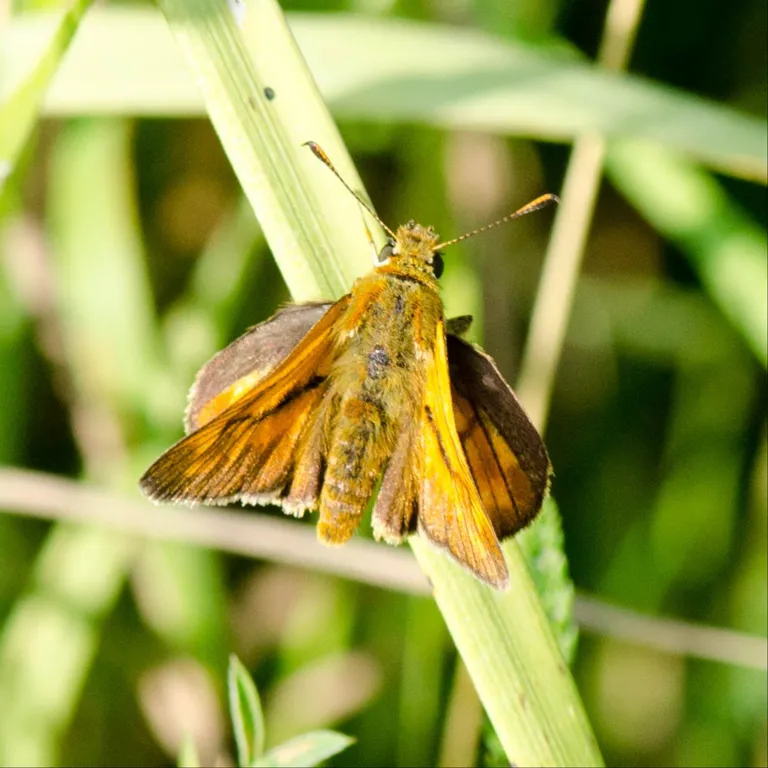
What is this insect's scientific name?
Ochlodes sylvanus (also Ochlodes venata)
